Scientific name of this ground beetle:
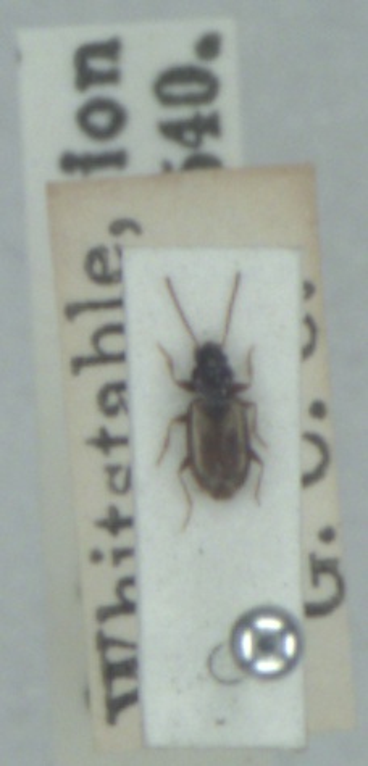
Tachys scutellaris
